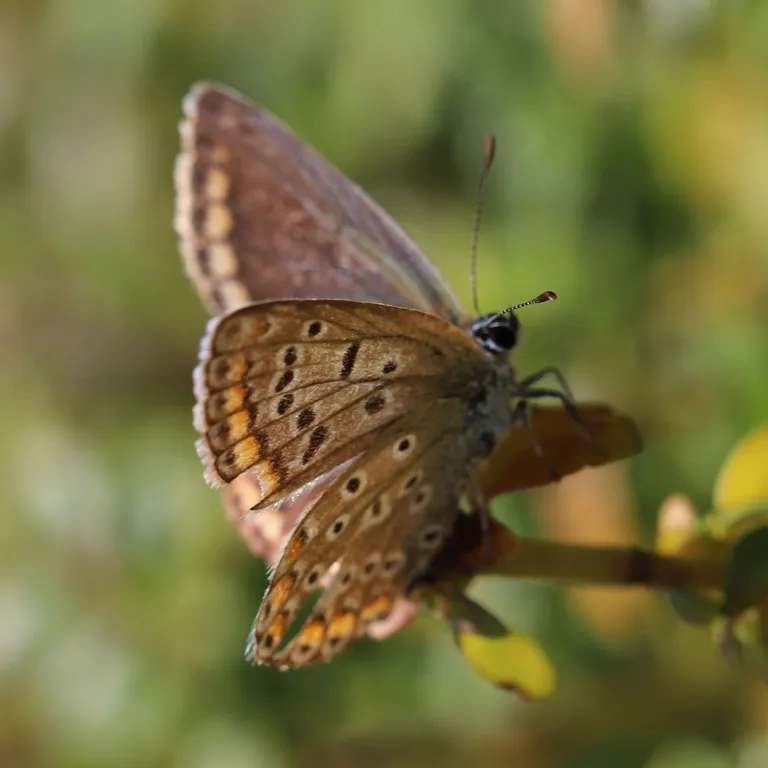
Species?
Polyommatus icarus
